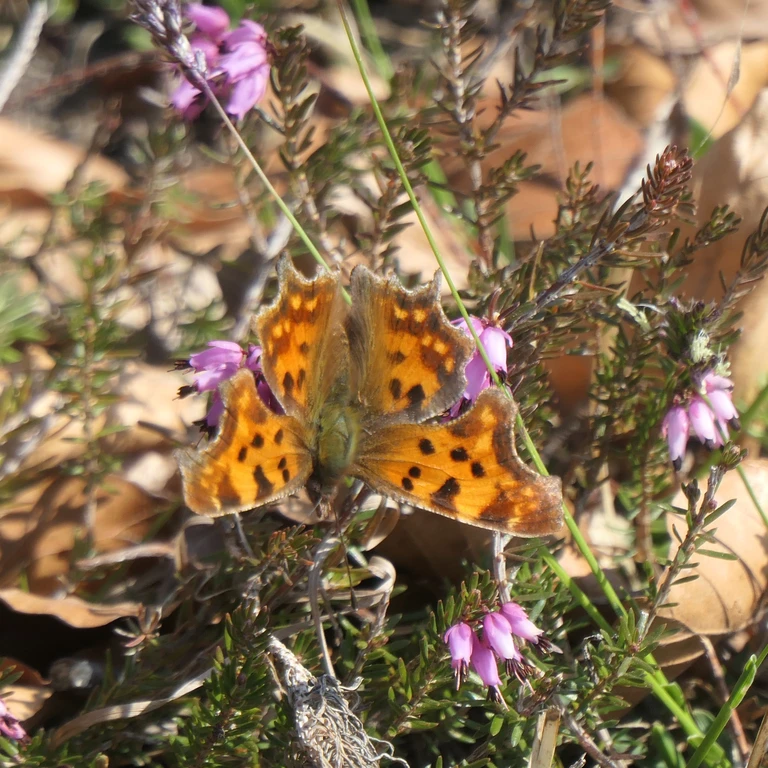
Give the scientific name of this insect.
Polygonia c-album
